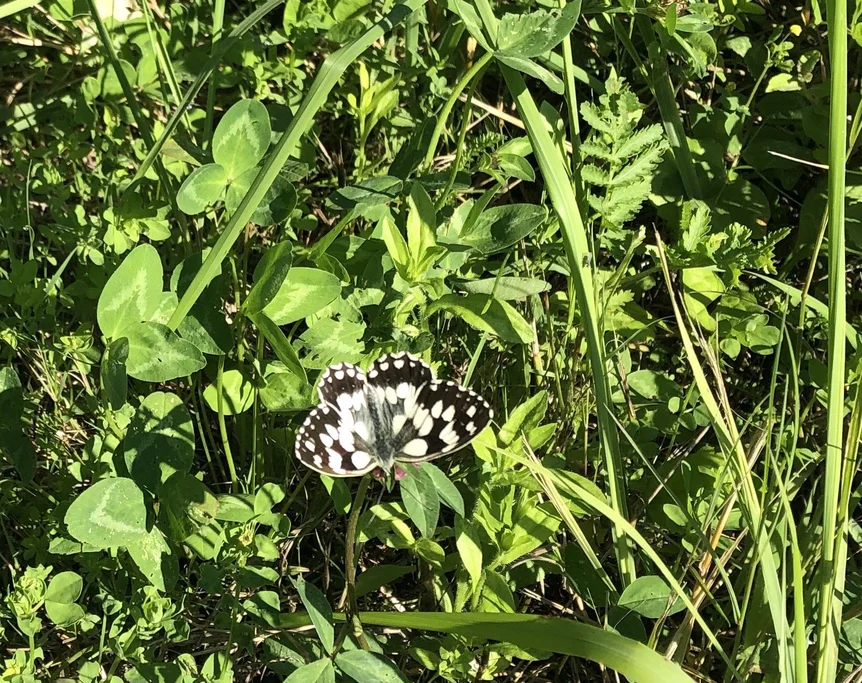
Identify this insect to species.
Melanargia galathea
